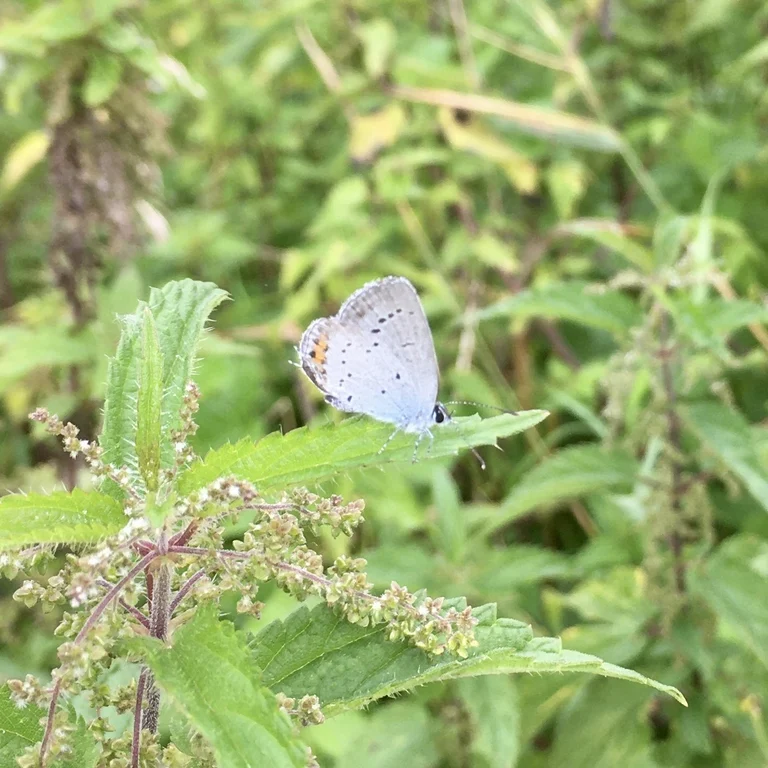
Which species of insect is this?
Cupido argiades (also Elkalyce argiades)
